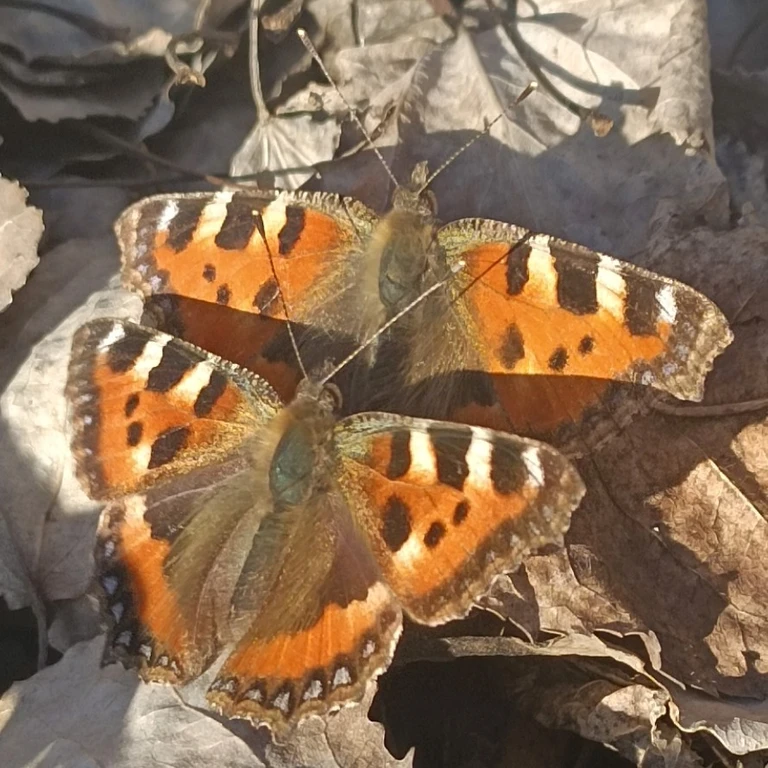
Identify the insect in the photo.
Aglais urticae
